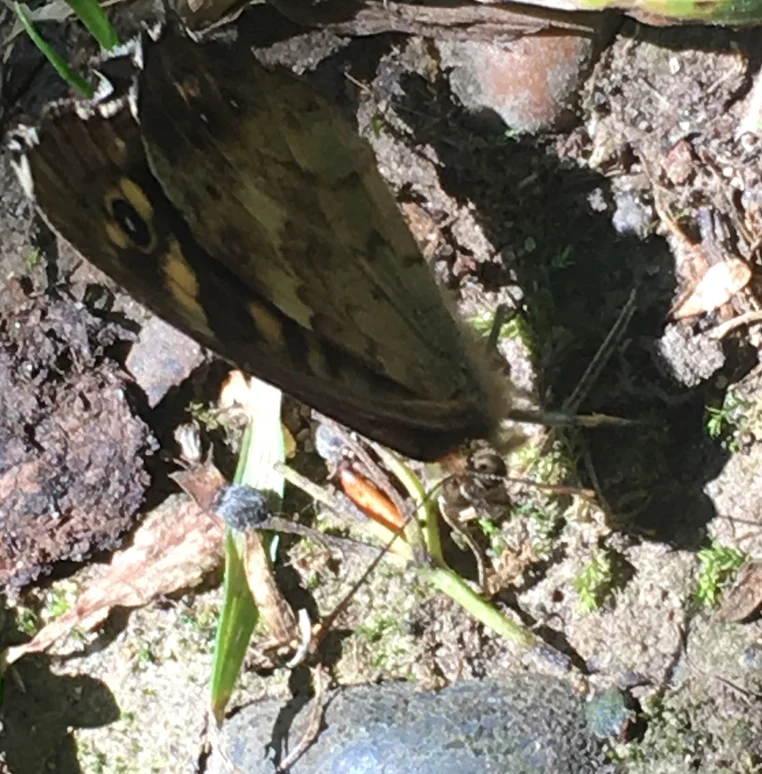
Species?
Pararge aegeria
